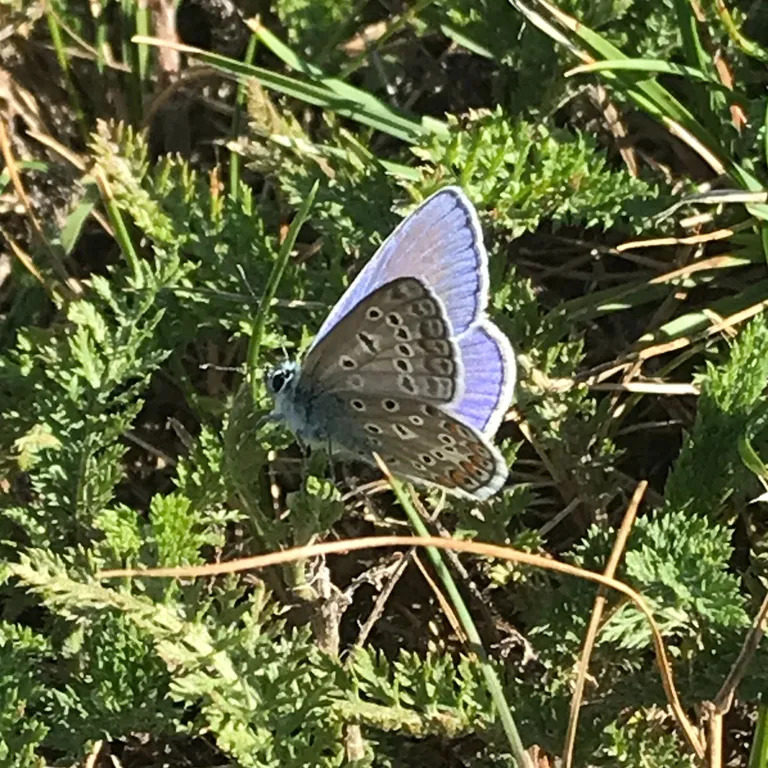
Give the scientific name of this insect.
Polyommatus icarus
